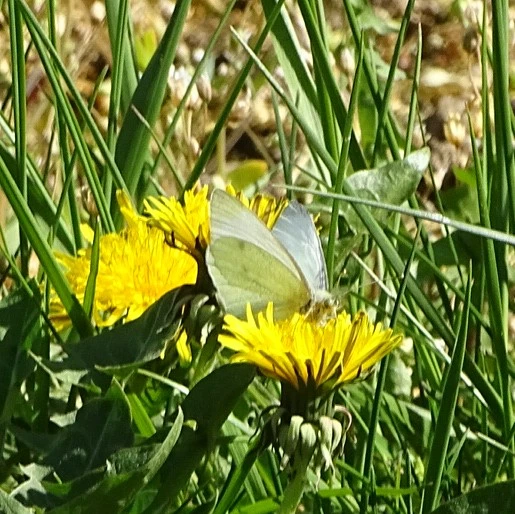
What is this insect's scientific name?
Pieris rapae
